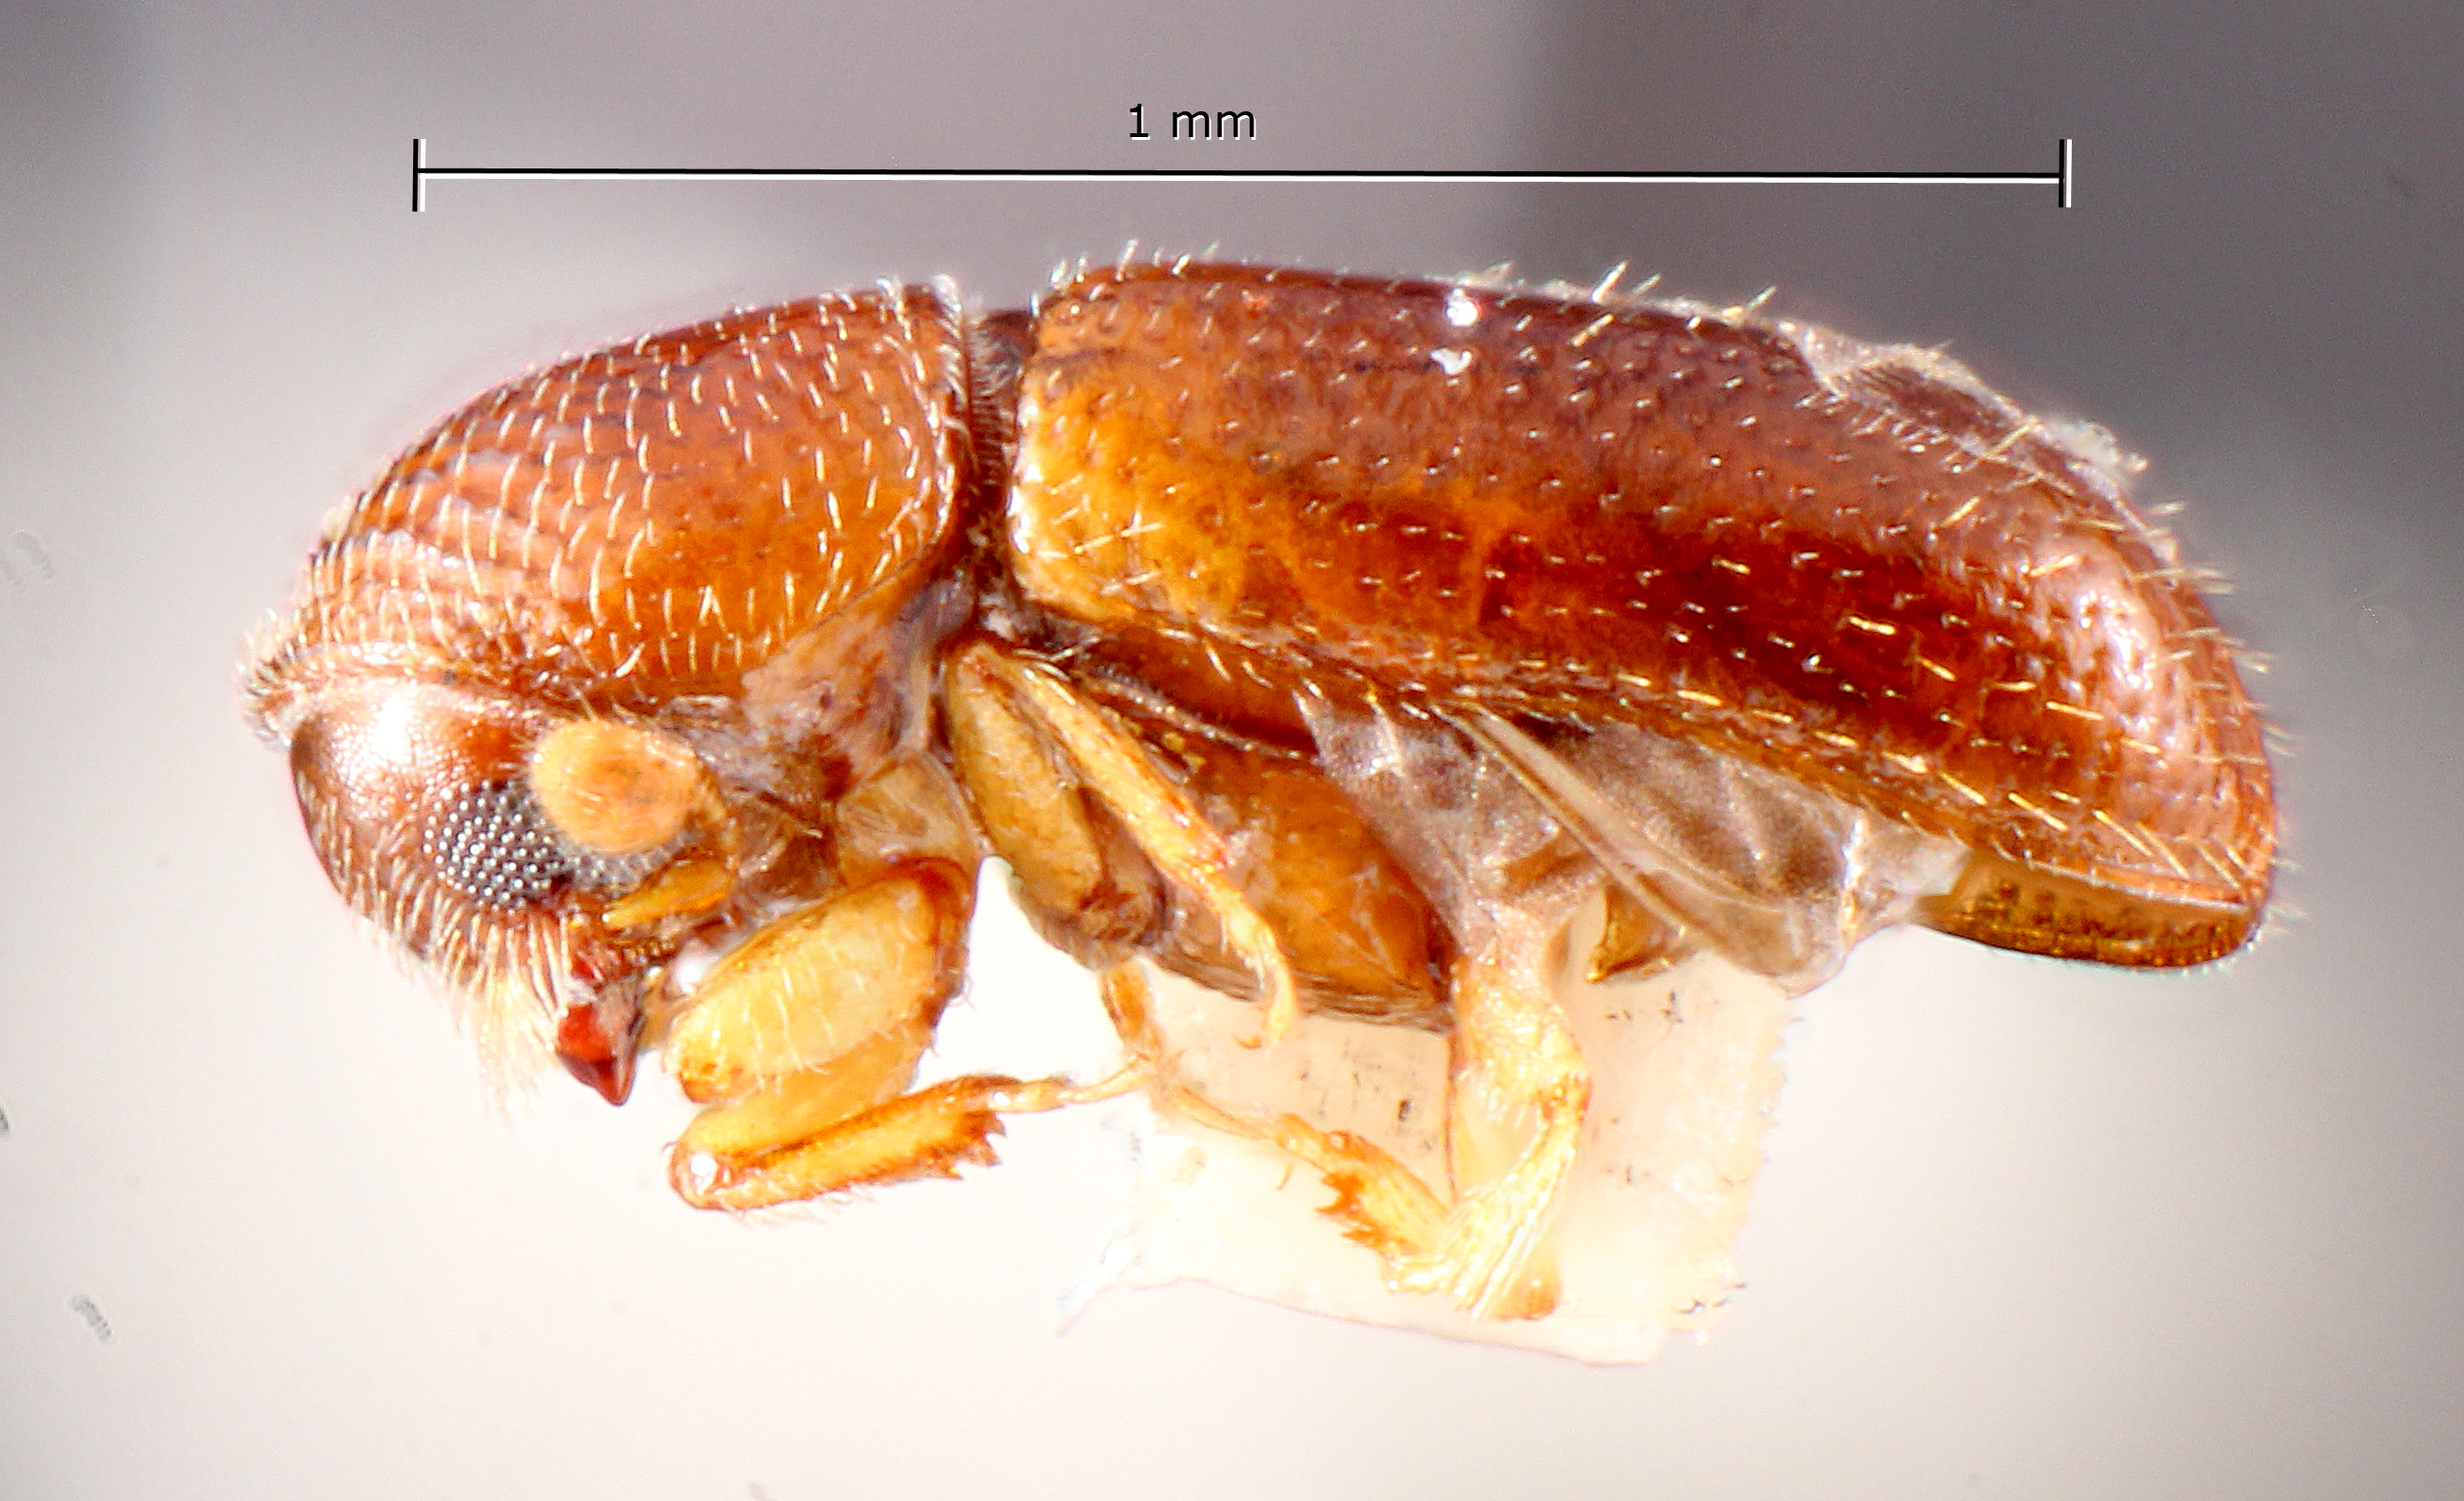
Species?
Pityophthorus pudicus
